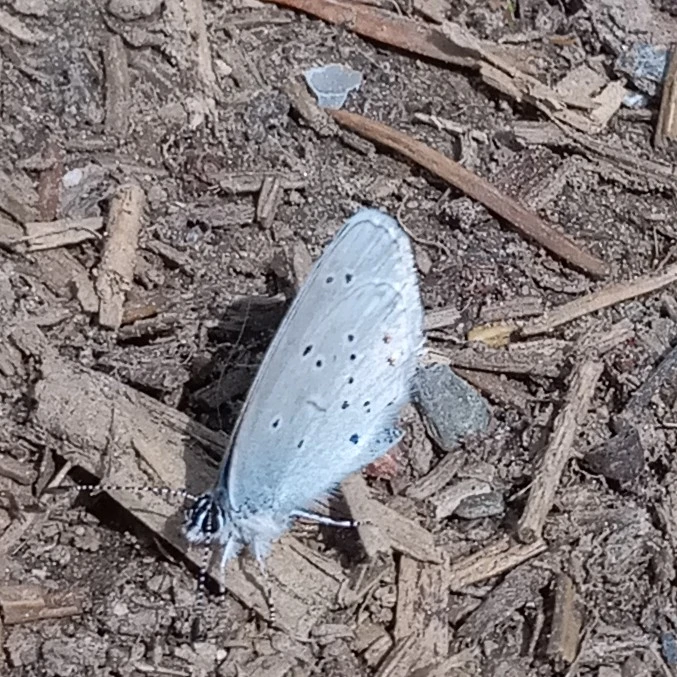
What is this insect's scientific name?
Celastrina argiolus
